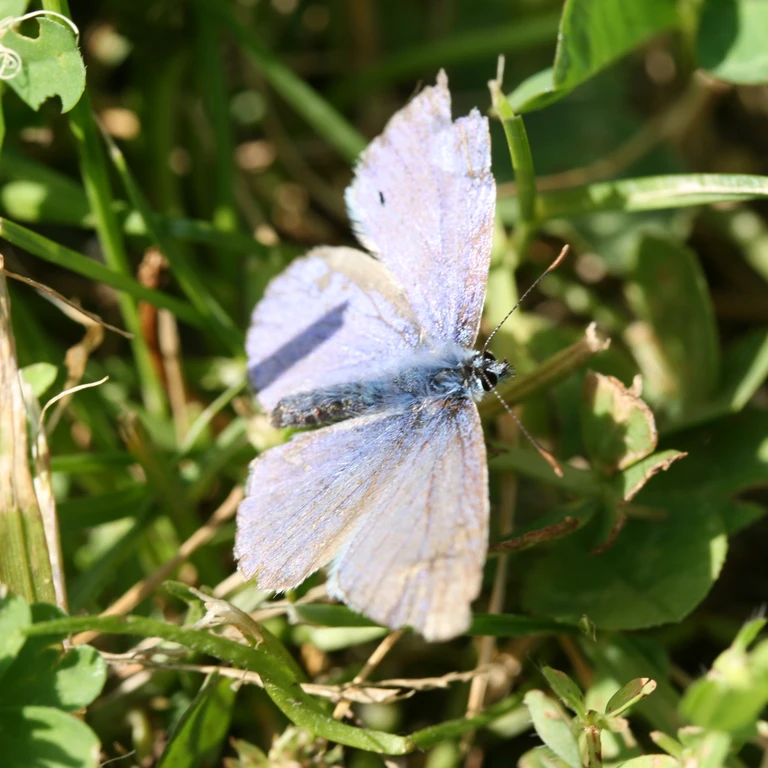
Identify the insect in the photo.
Polyommatus icarus
